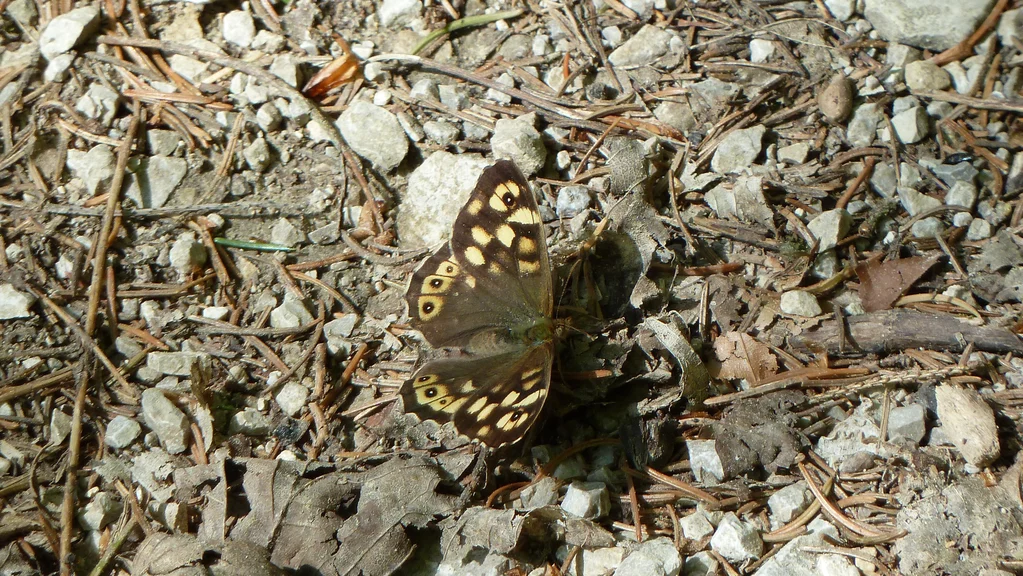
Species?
Pararge aegeria
